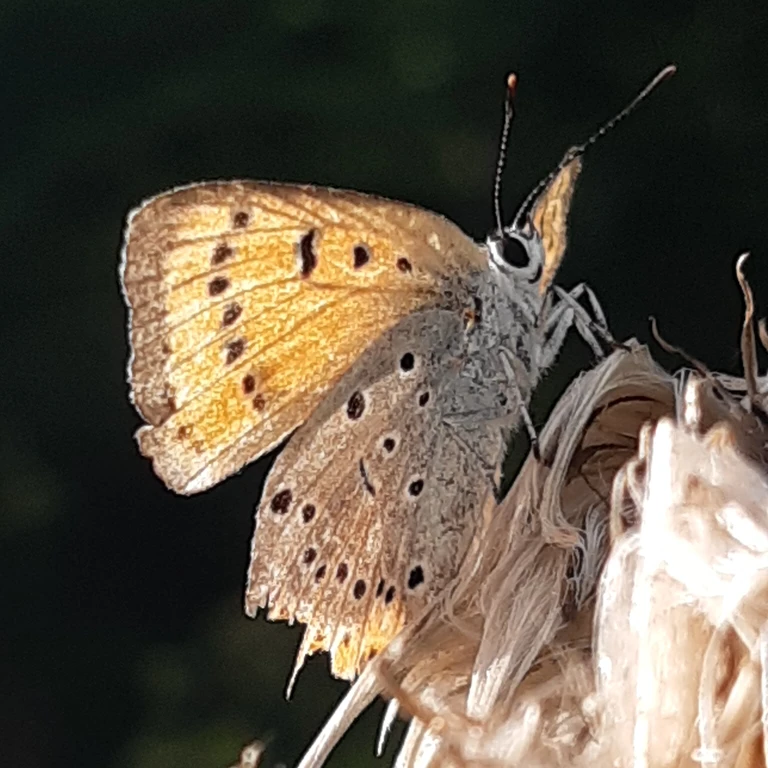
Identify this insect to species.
Lycaena dispar
